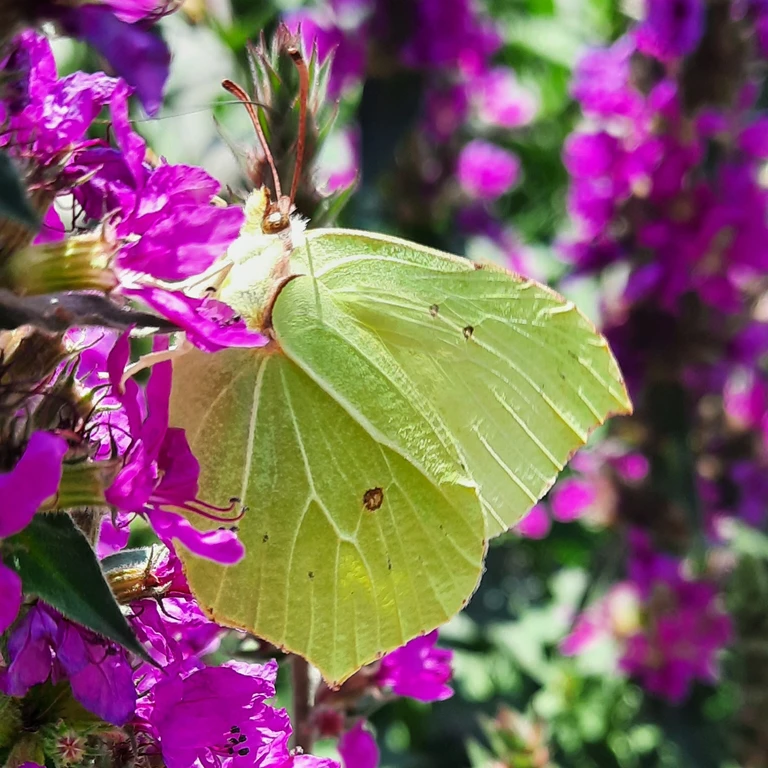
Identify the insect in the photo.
Gonepteryx rhamni
